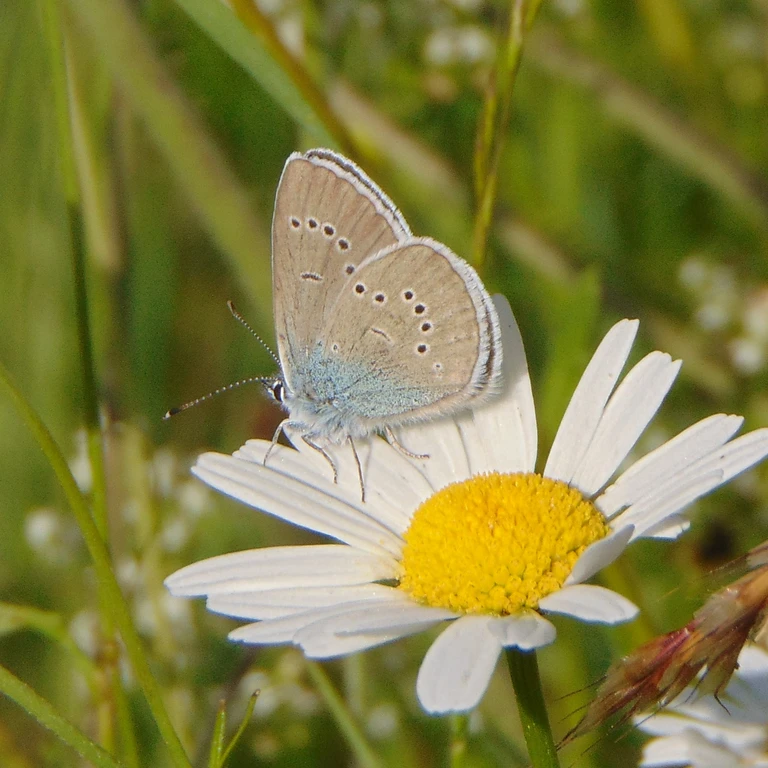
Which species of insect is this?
Cyaniris semiargus
